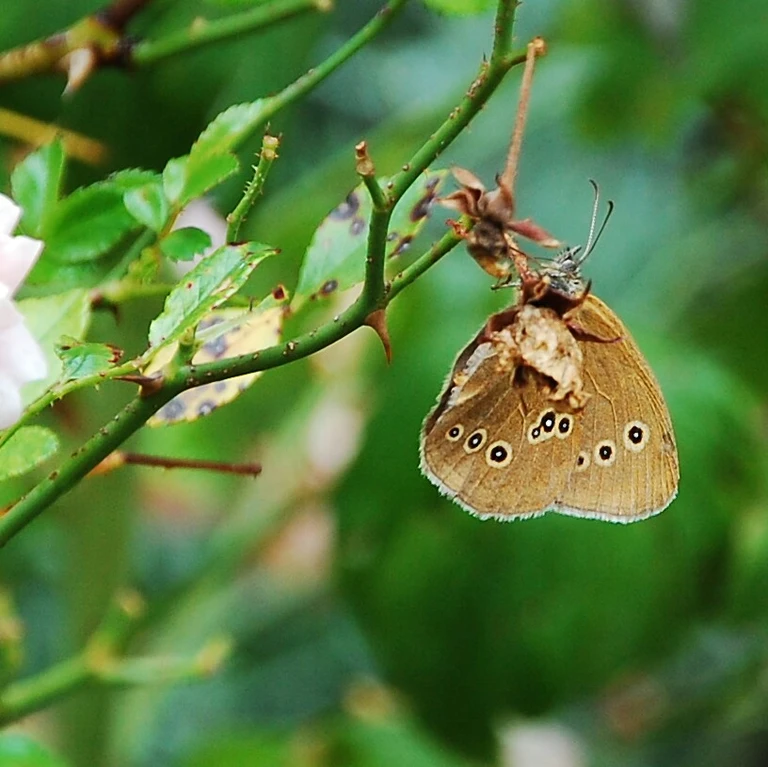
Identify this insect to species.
Aphantopus hyperantus
